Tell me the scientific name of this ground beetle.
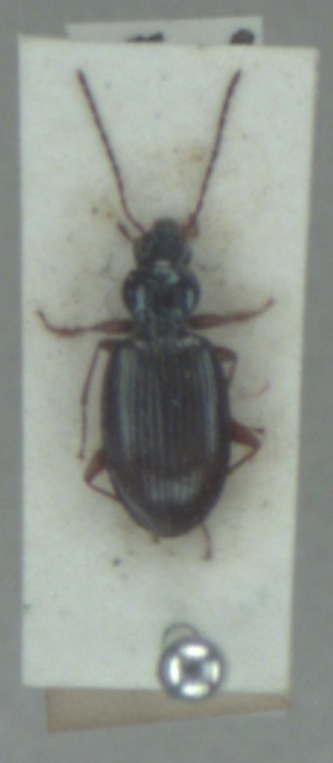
Bembidion stephensii
